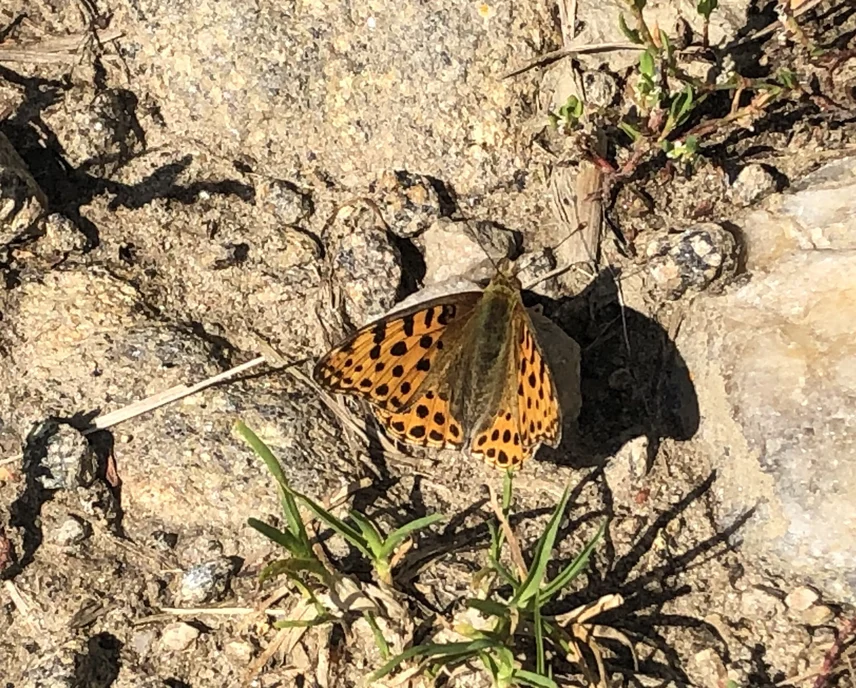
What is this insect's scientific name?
Issoria lathonia
